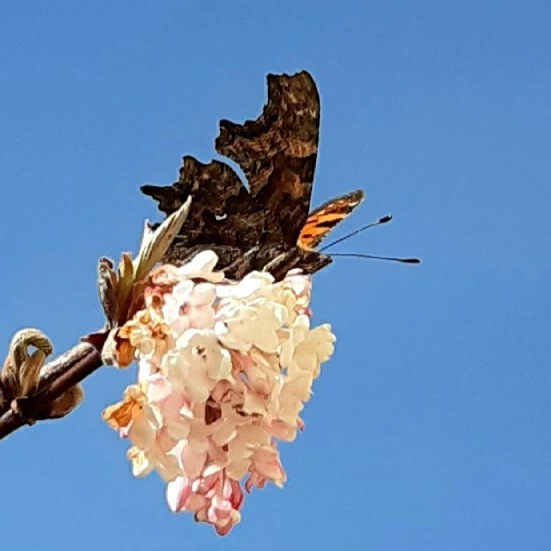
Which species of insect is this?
Polygonia c-album
